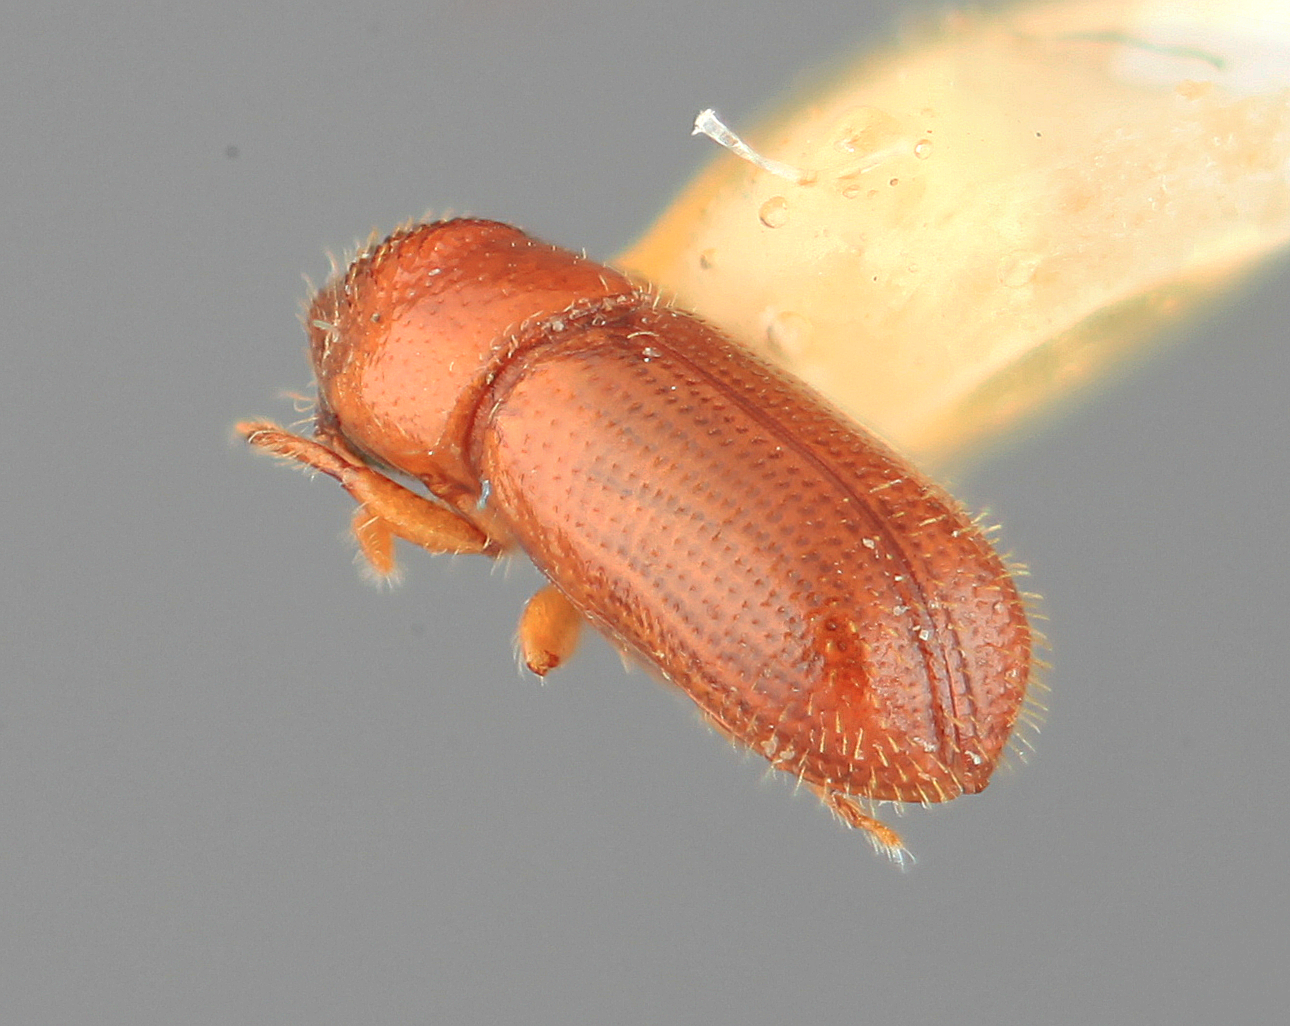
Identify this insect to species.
Pityophthorus debilis
